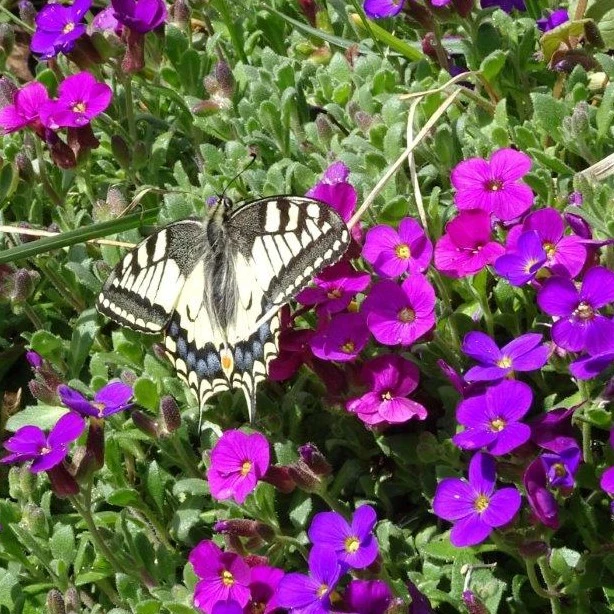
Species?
Papilio machaon
